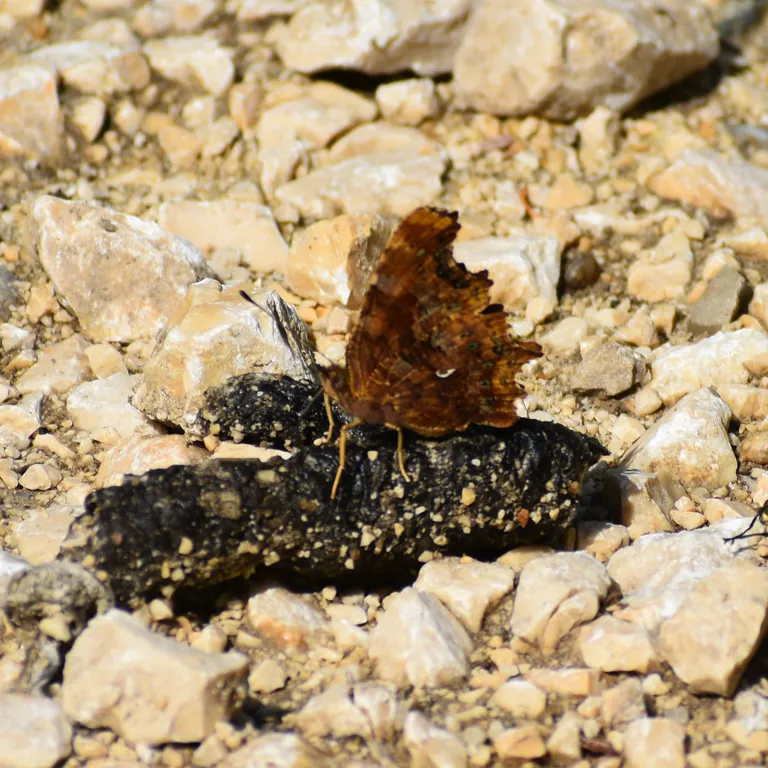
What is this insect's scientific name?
Polygonia c-album
